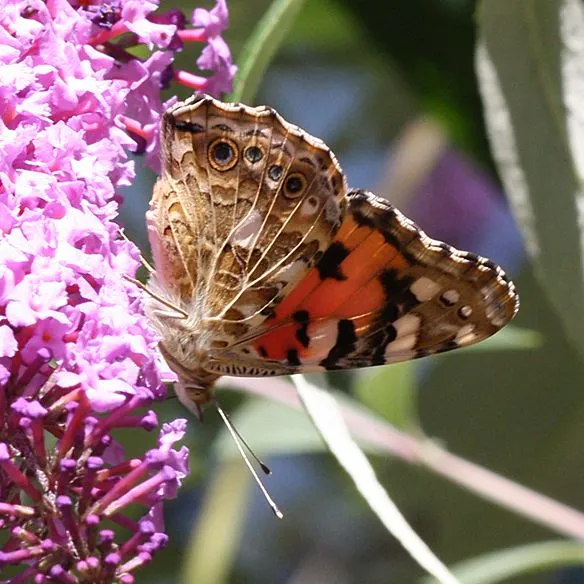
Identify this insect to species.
Vanessa cardui
